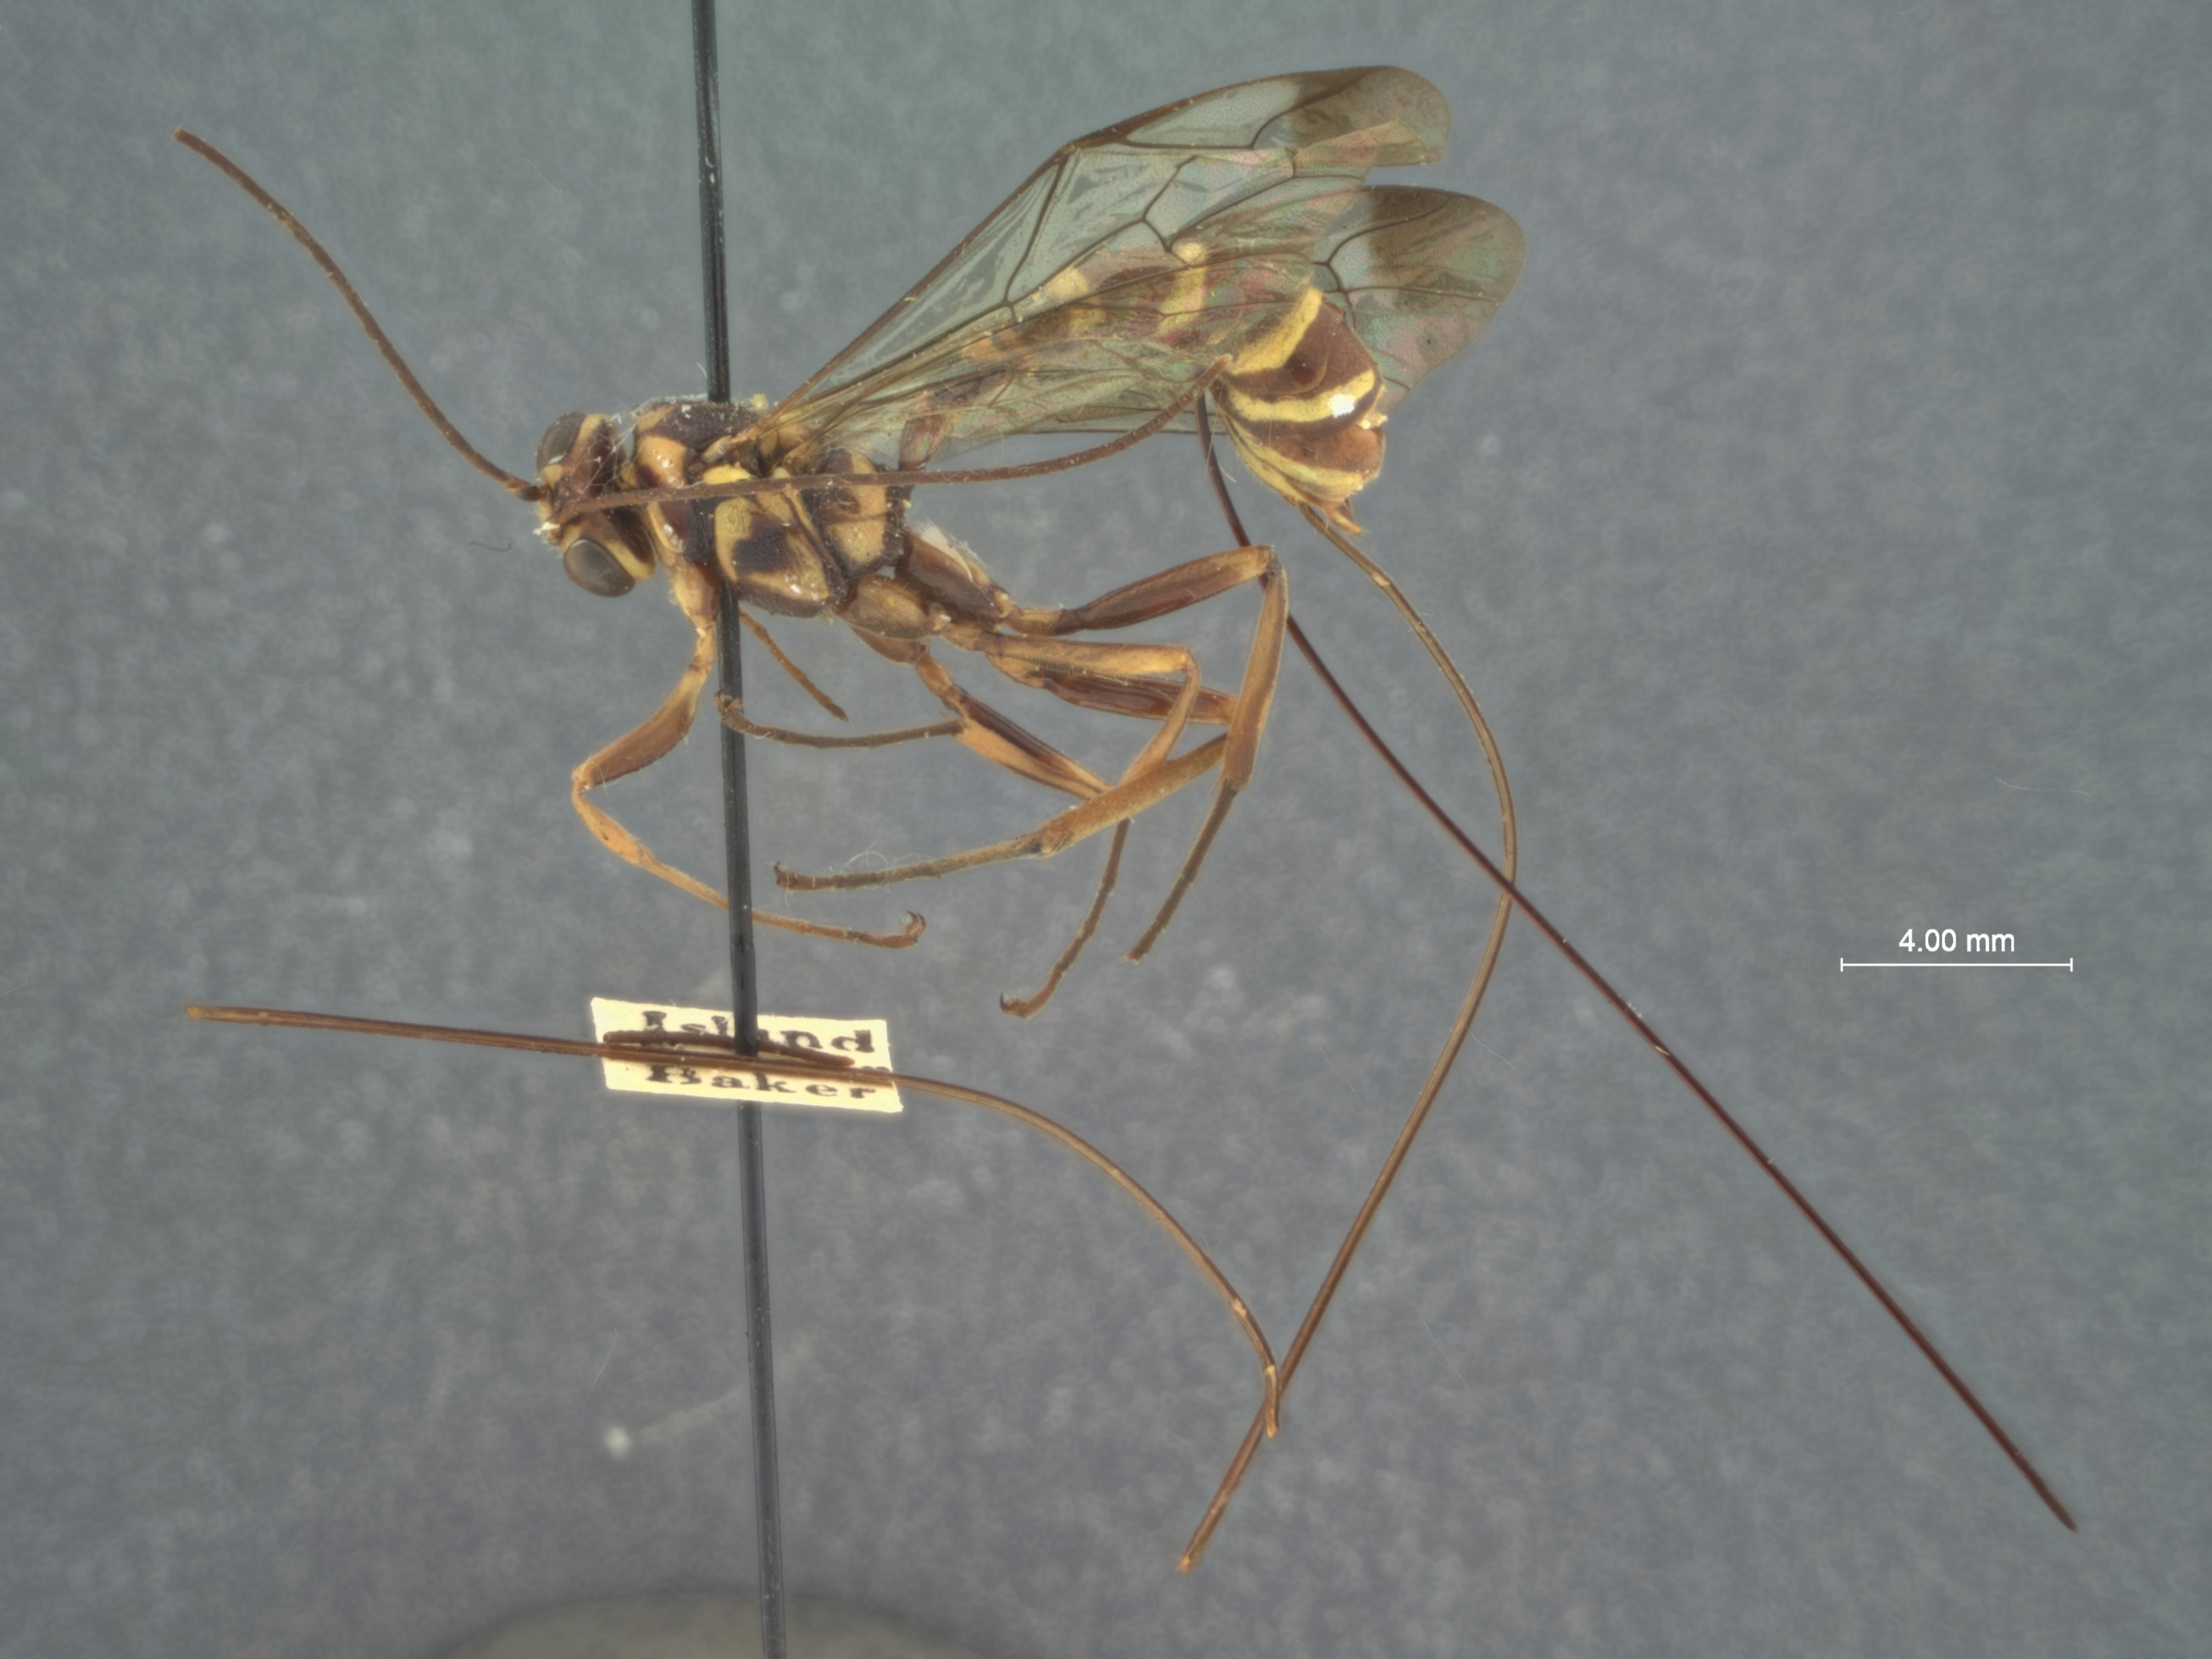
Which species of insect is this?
Sychnostigma similis
